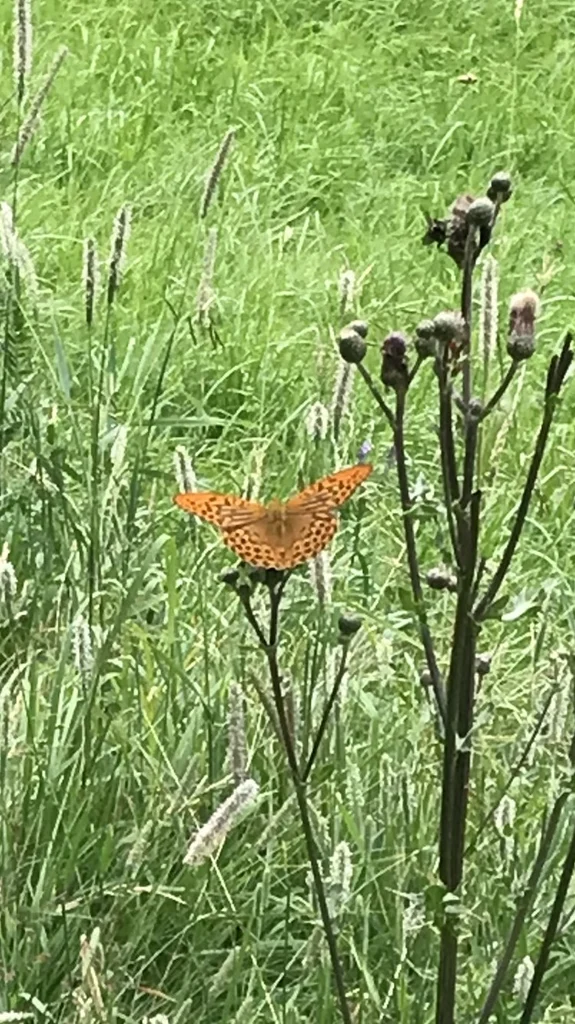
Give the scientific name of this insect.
Argynnis paphia
